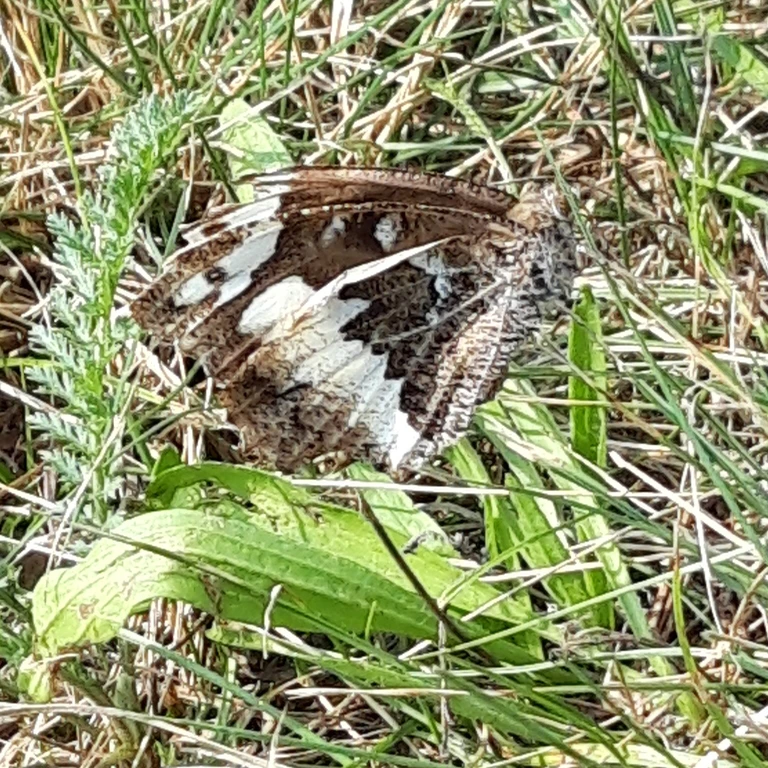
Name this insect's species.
Brintesia circe
